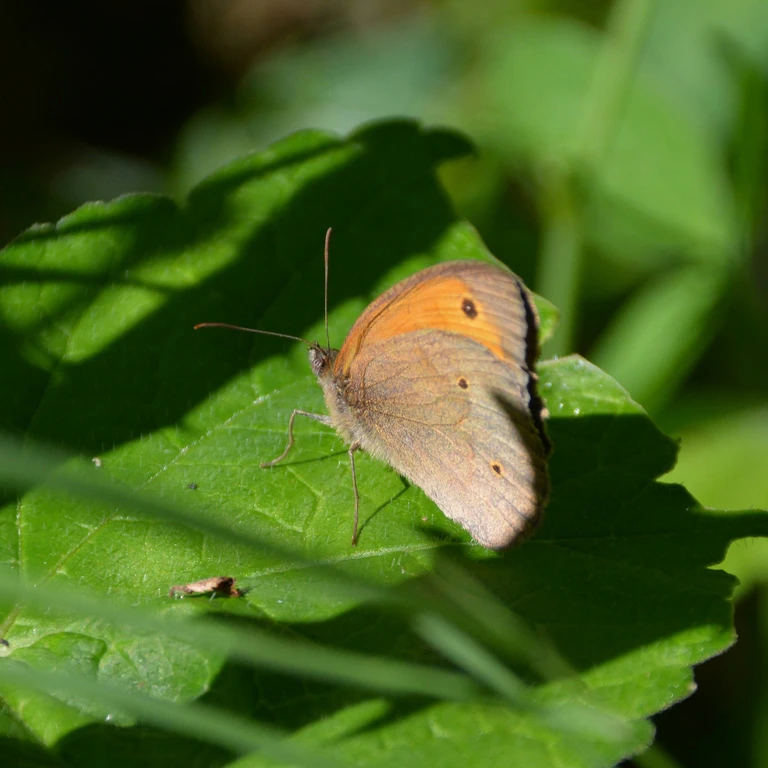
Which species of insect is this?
Maniola jurtina
